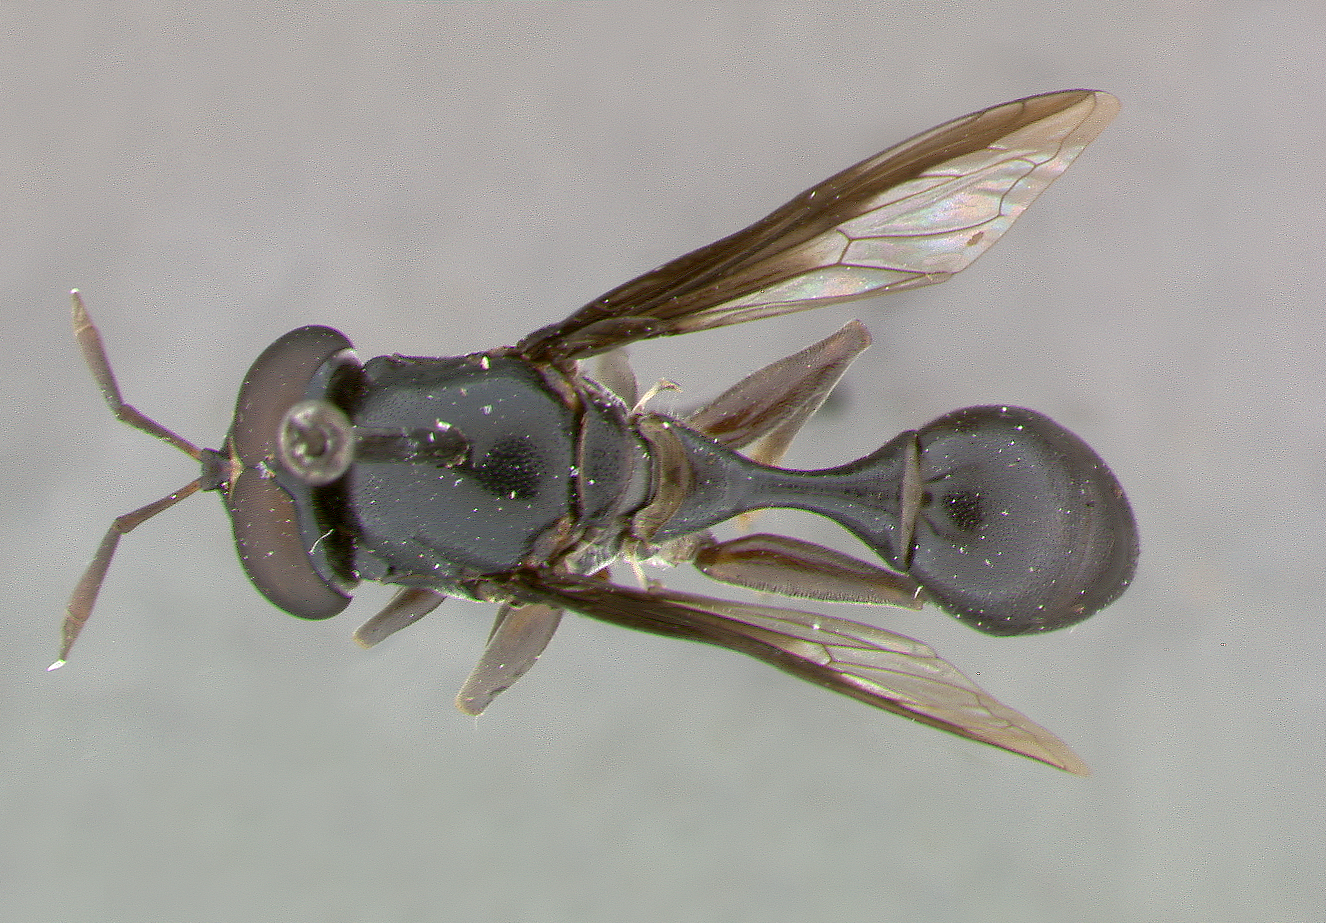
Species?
Polybiomyia schwarzi
